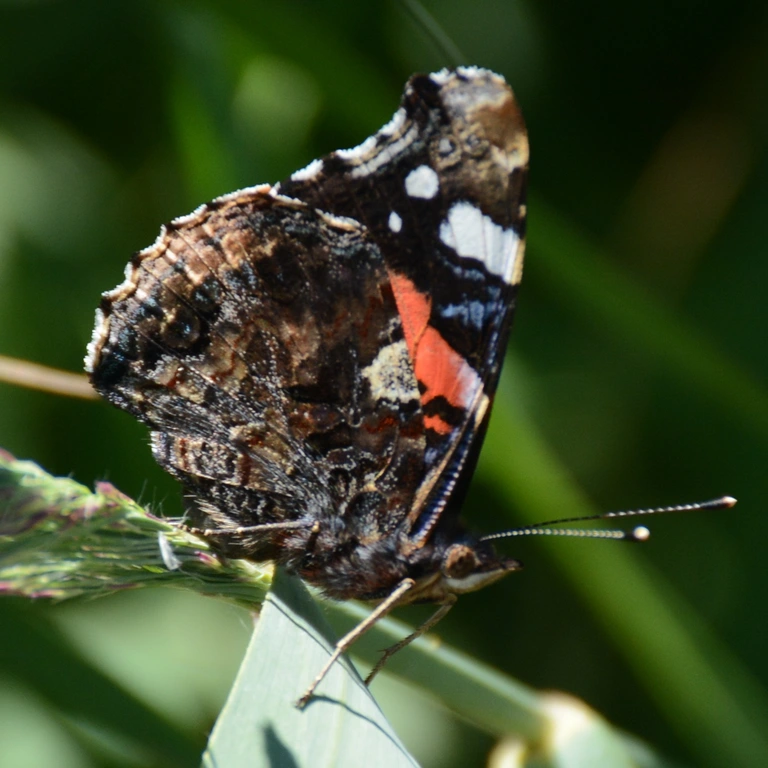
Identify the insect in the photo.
Vanessa atalanta
